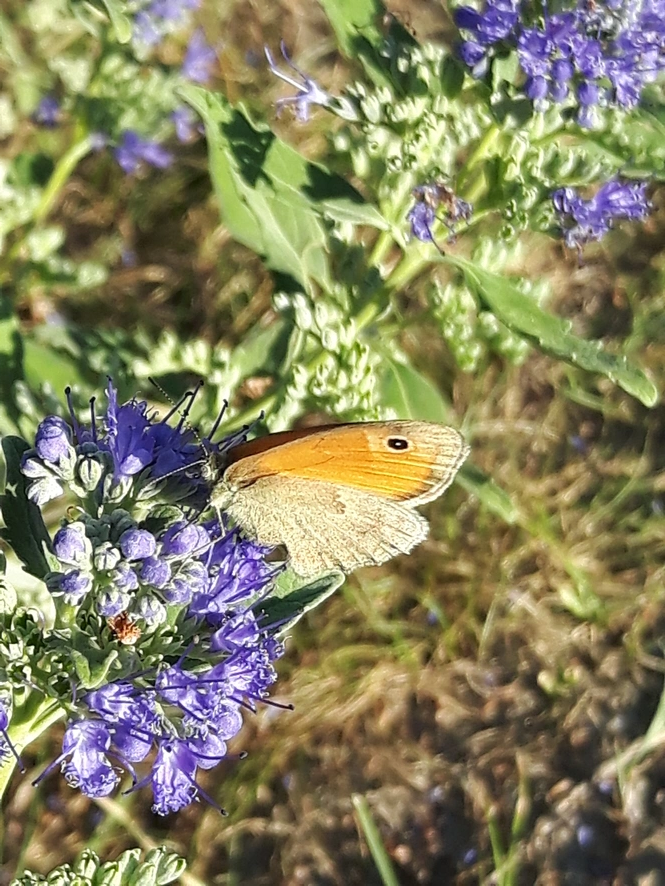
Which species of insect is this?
Coenonympha pamphilus
